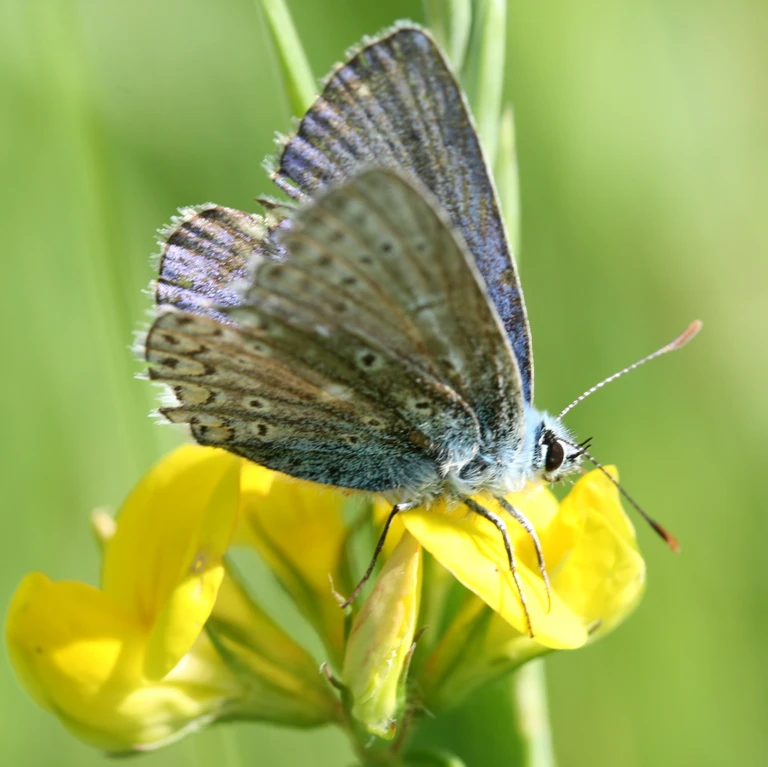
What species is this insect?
Polyommatus icarus
